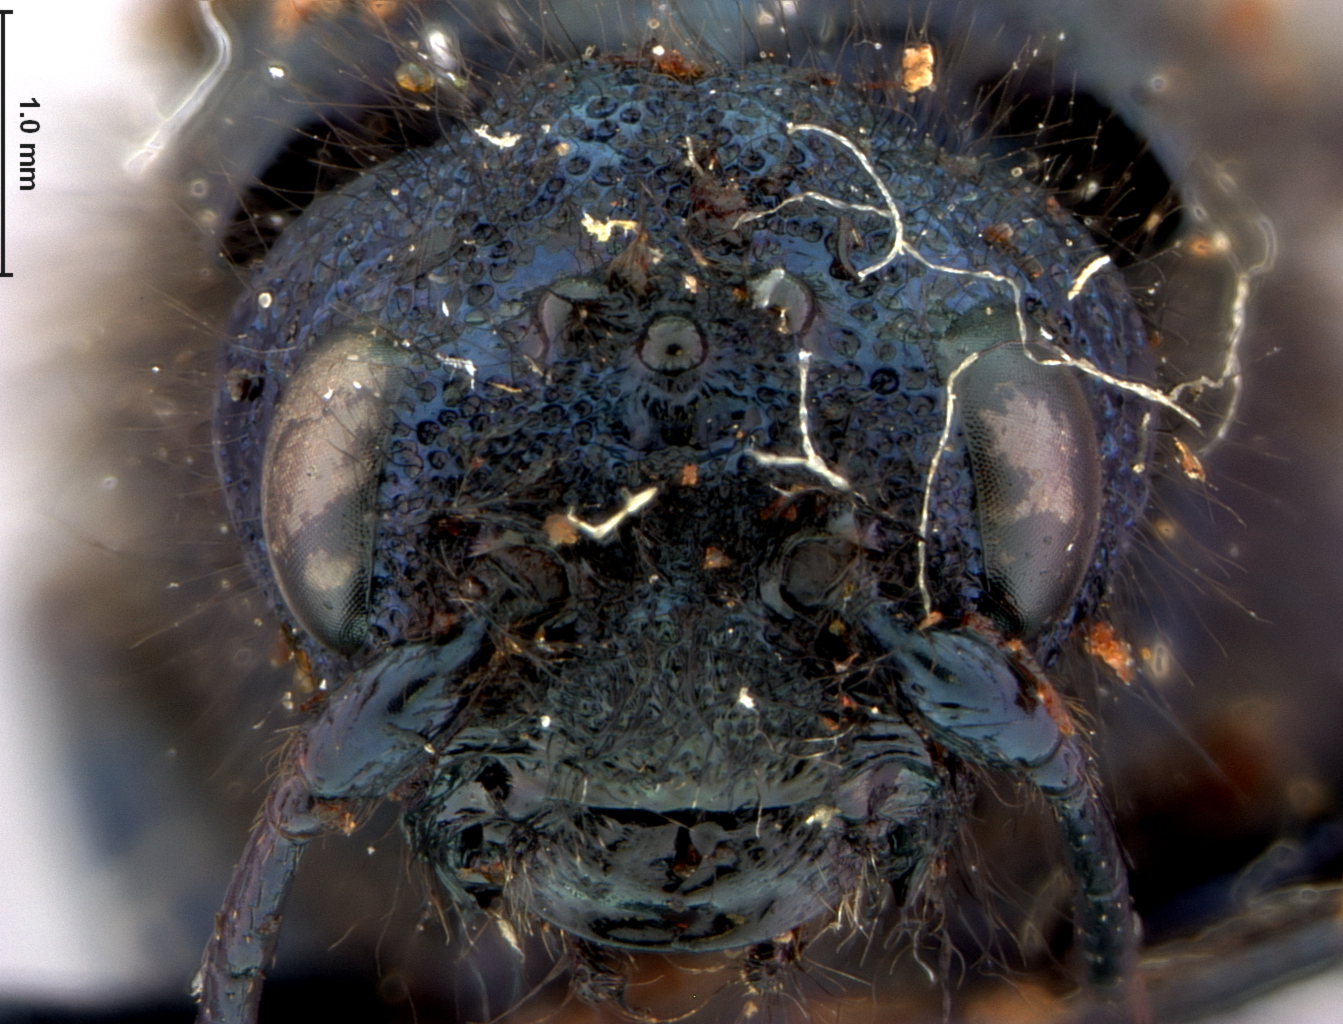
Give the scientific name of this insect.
Paururus hopkinsi
